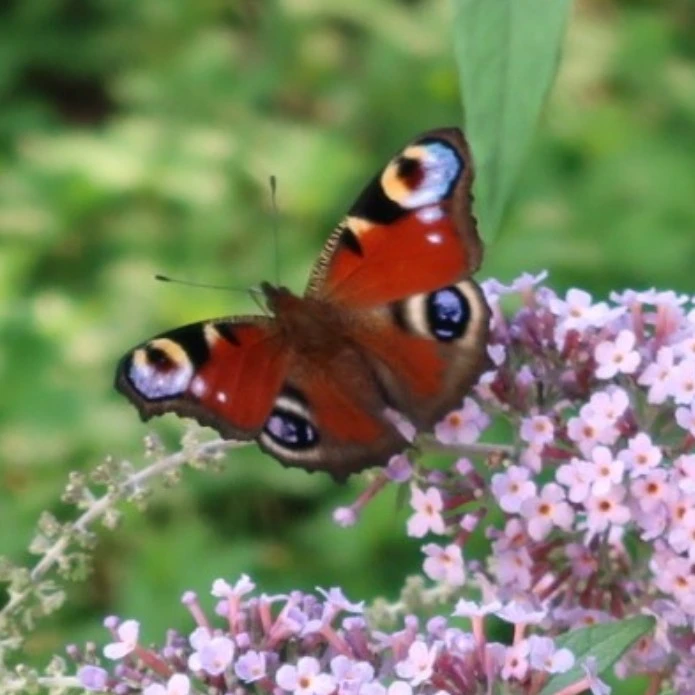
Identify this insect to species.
Aglais io
